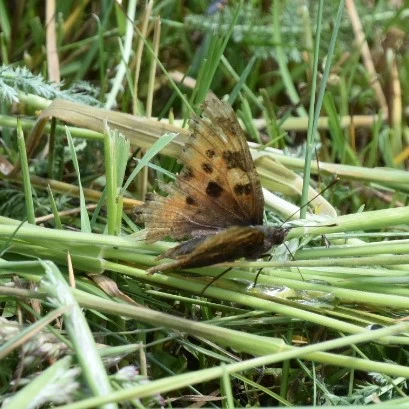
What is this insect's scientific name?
Nymphalis polychloros
